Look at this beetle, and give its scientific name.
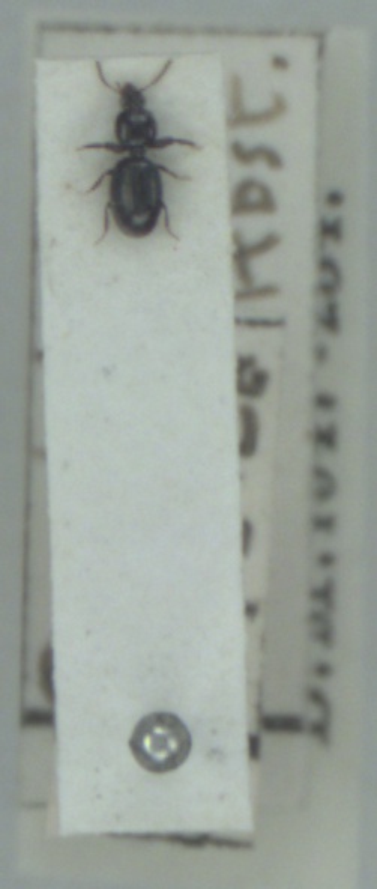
Dyschirius globosus
